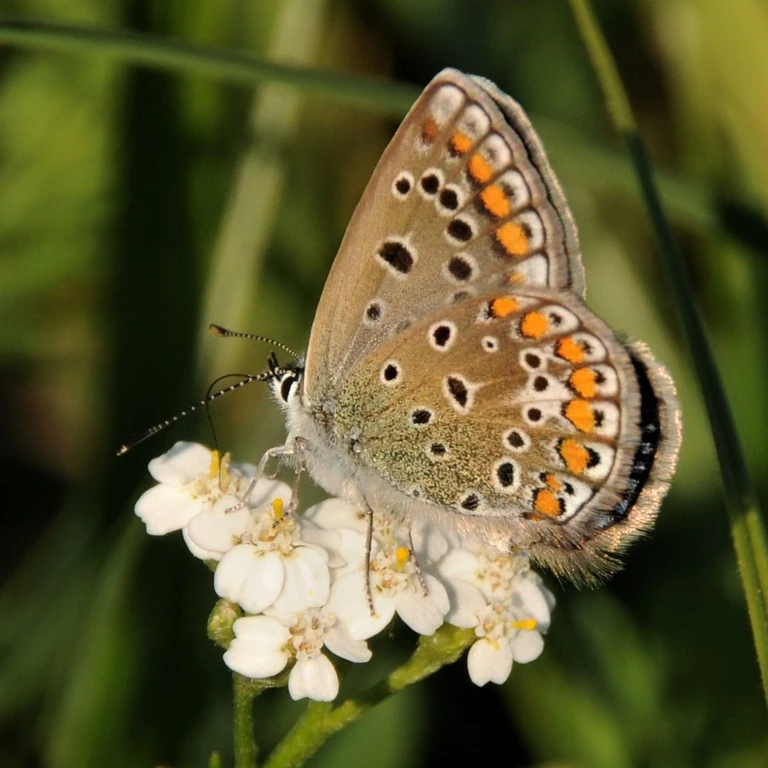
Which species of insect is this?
Polyommatus icarus
